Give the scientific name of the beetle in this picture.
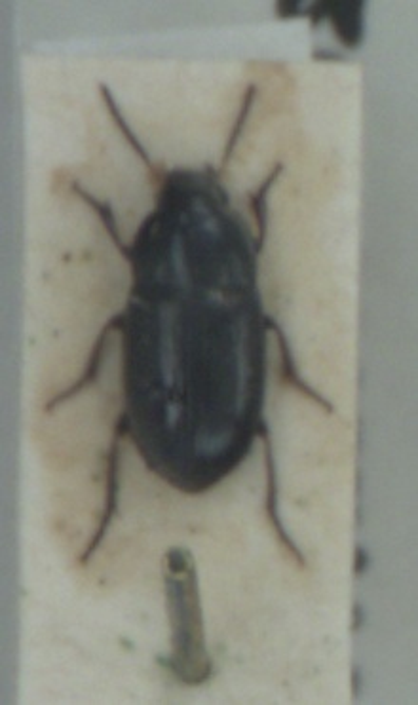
Amara tibialis
